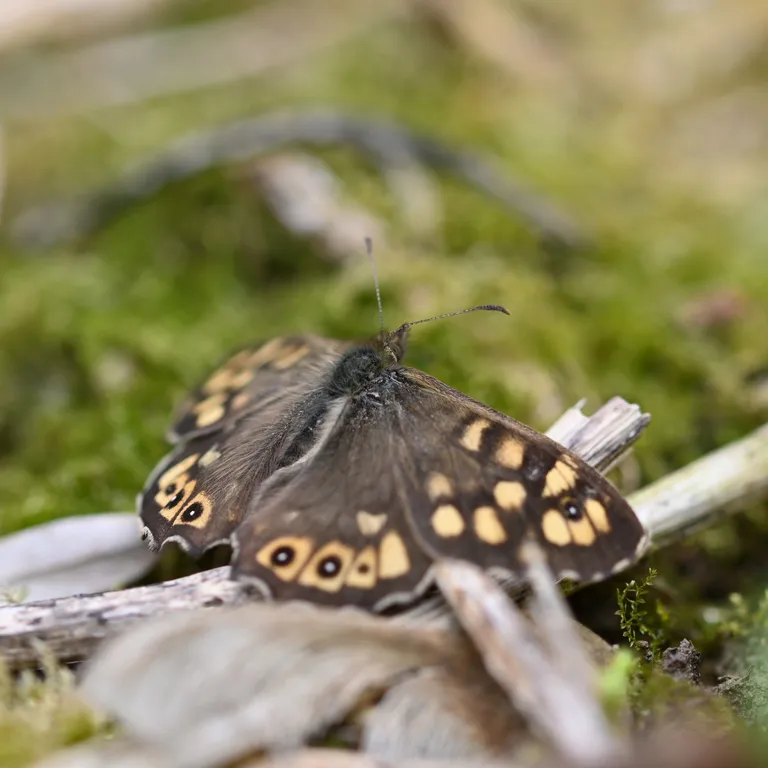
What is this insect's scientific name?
Pararge aegeria
